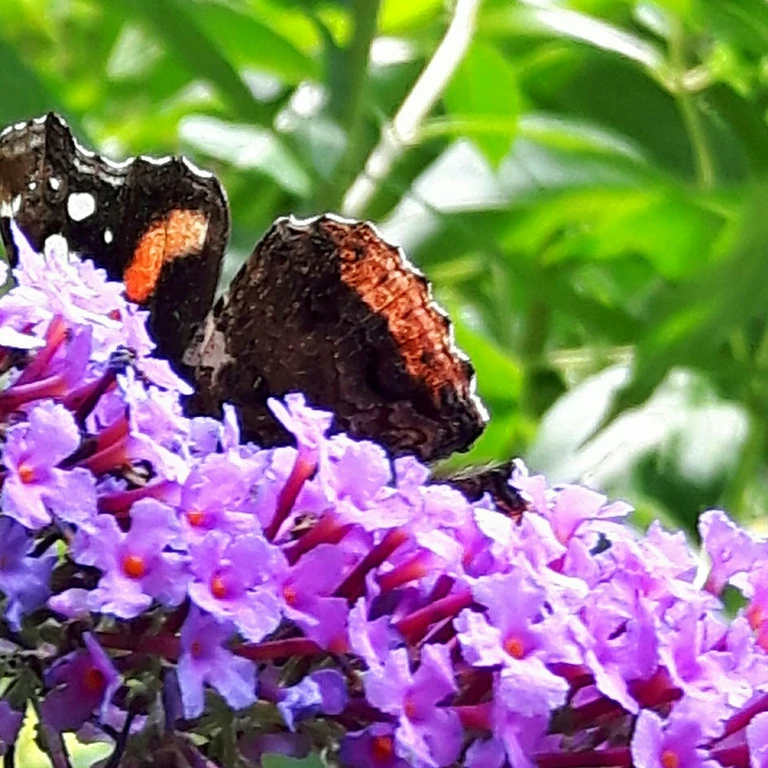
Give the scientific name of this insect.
Vanessa atalanta
